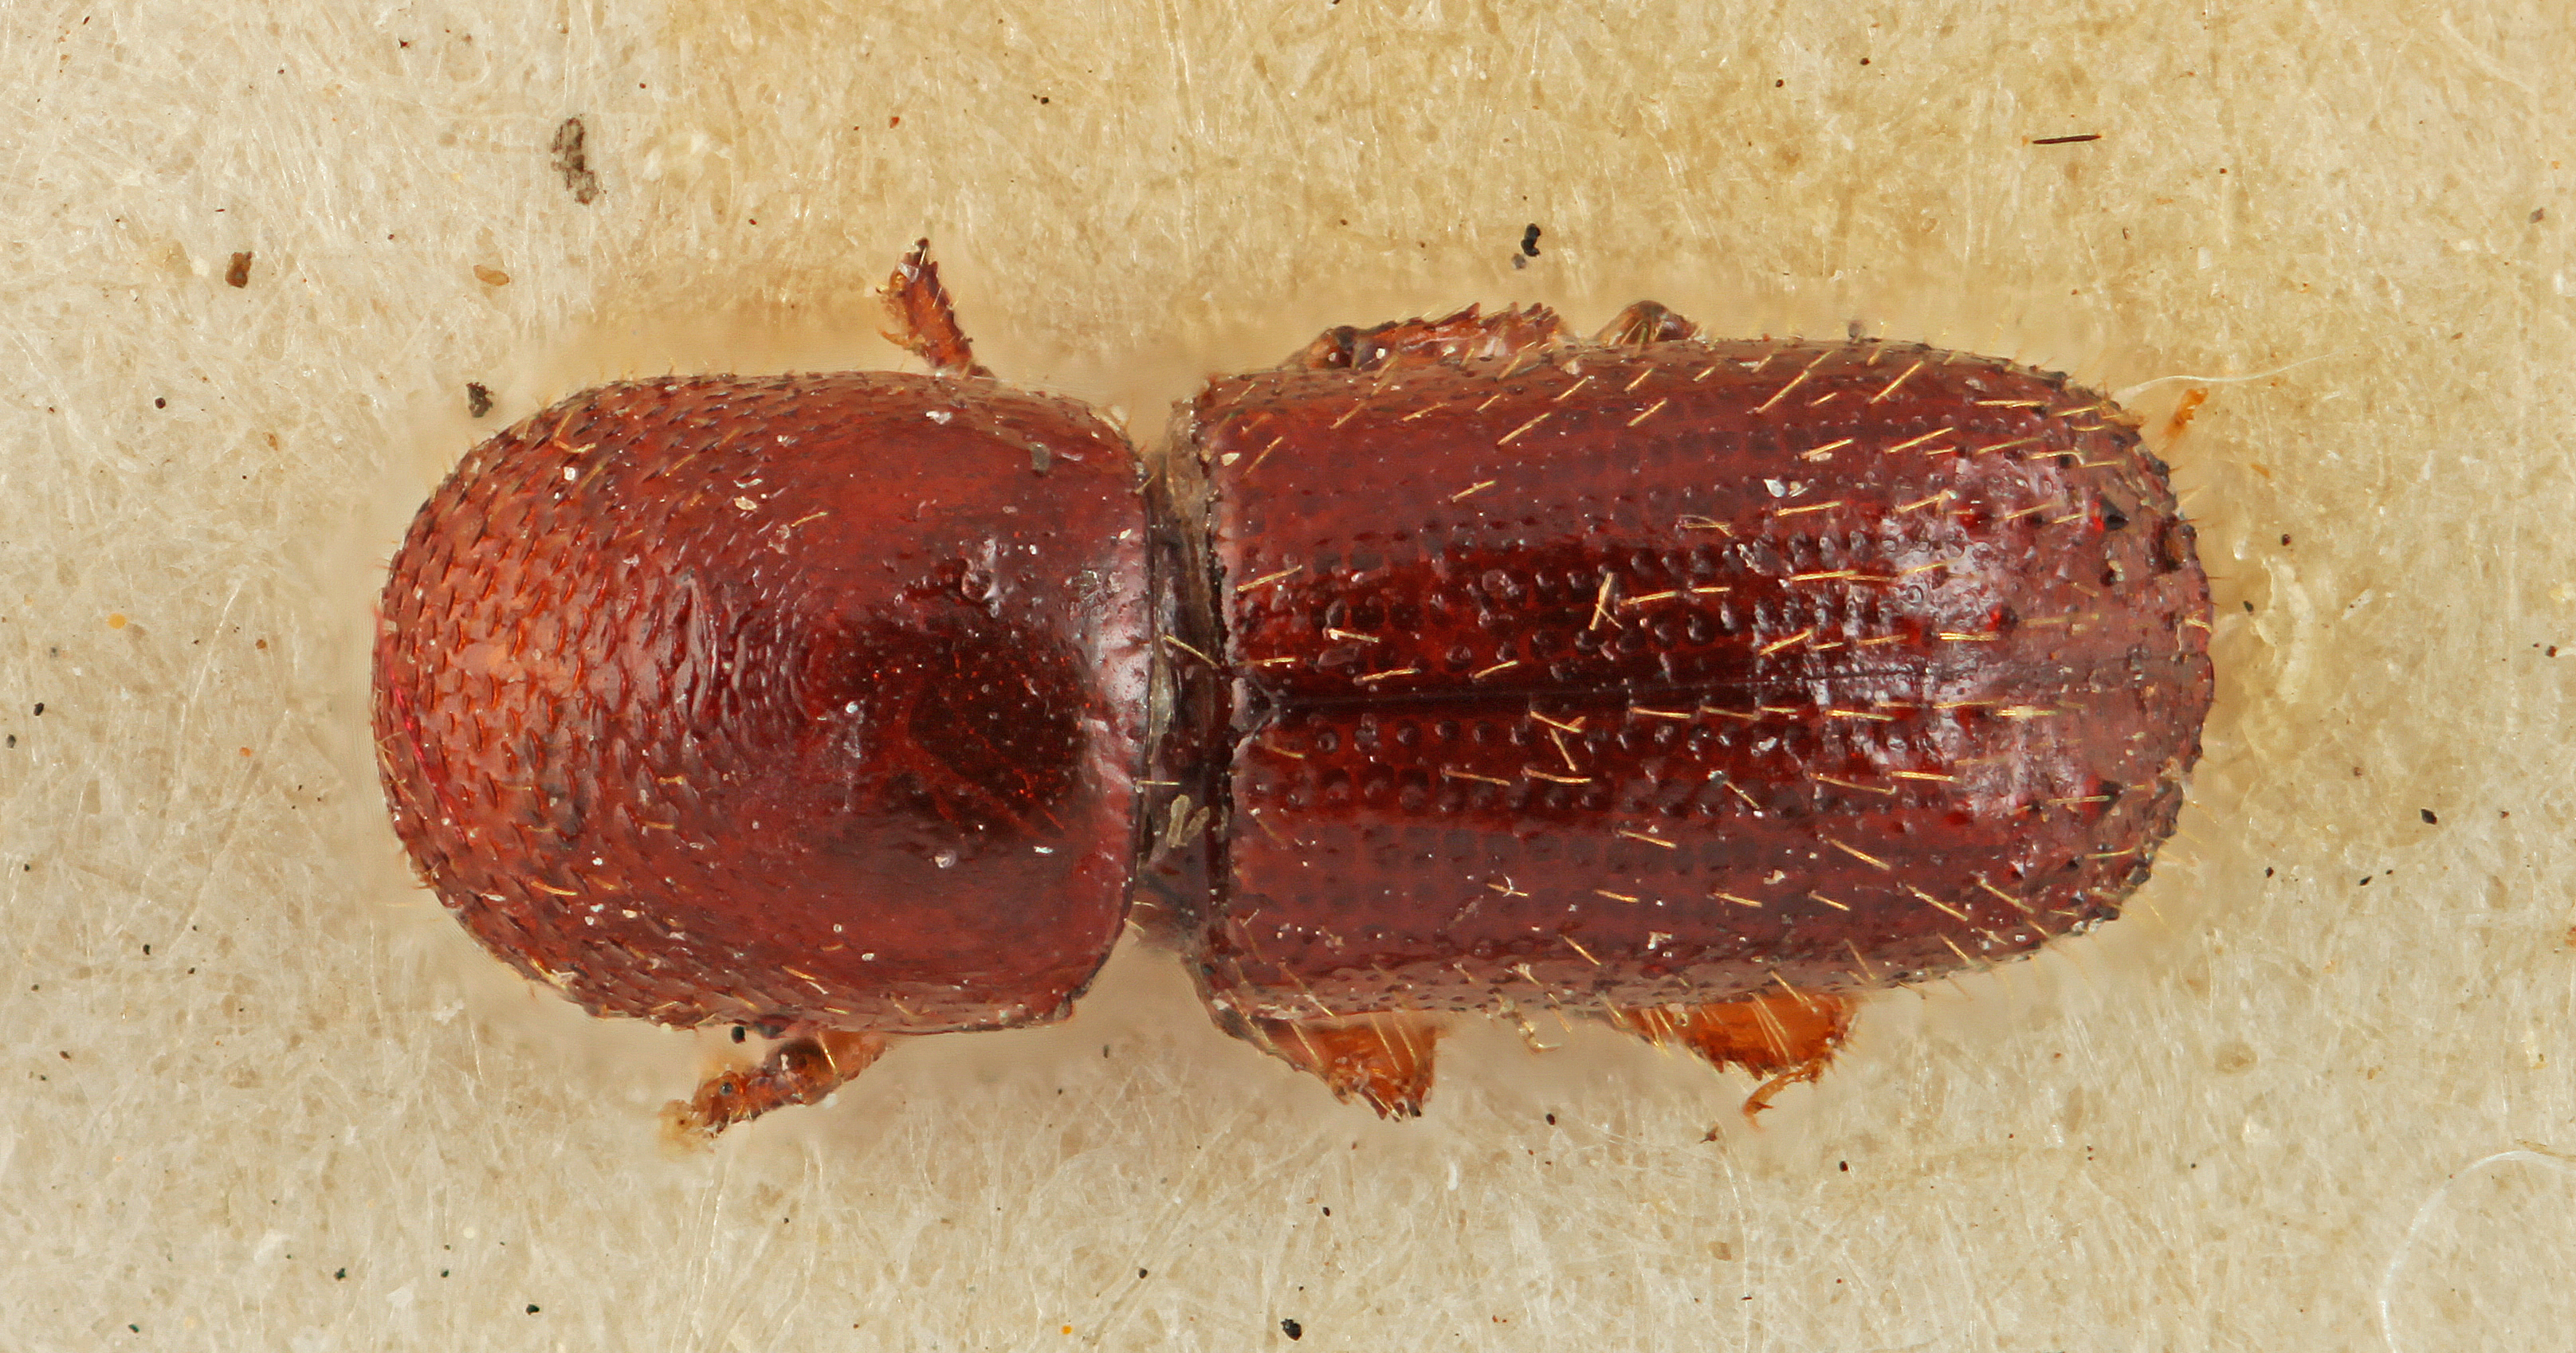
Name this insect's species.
Xyleborus schedli
